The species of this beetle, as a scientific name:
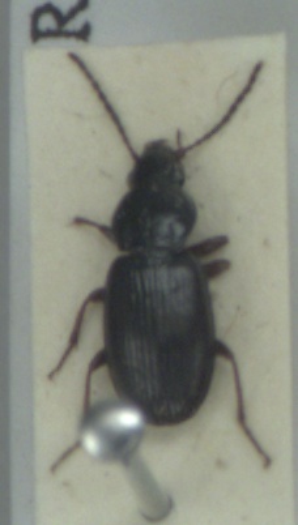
Pterostichus strenuus
